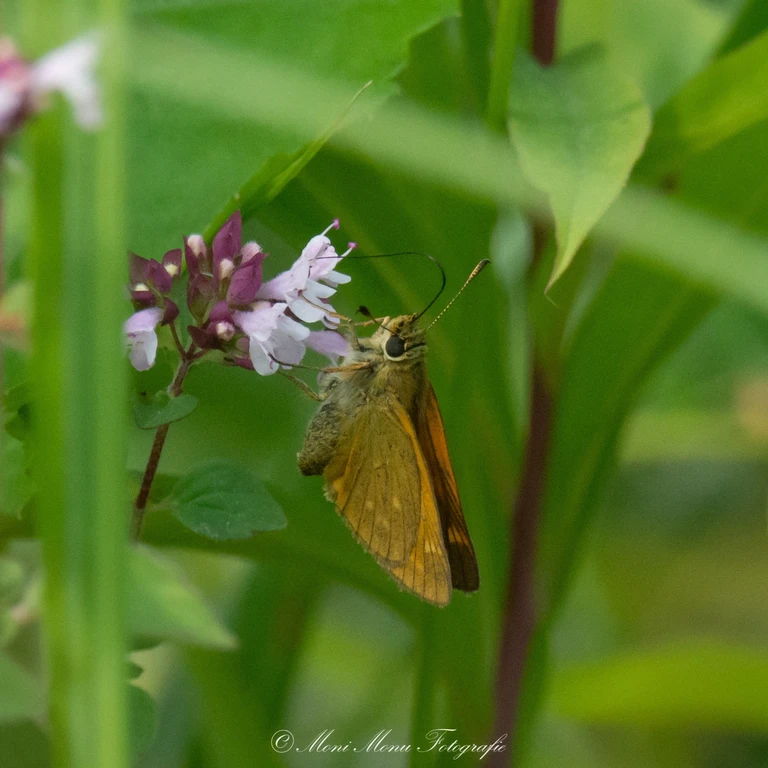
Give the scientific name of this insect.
Ochlodes sylvanus (also Ochlodes venata)
